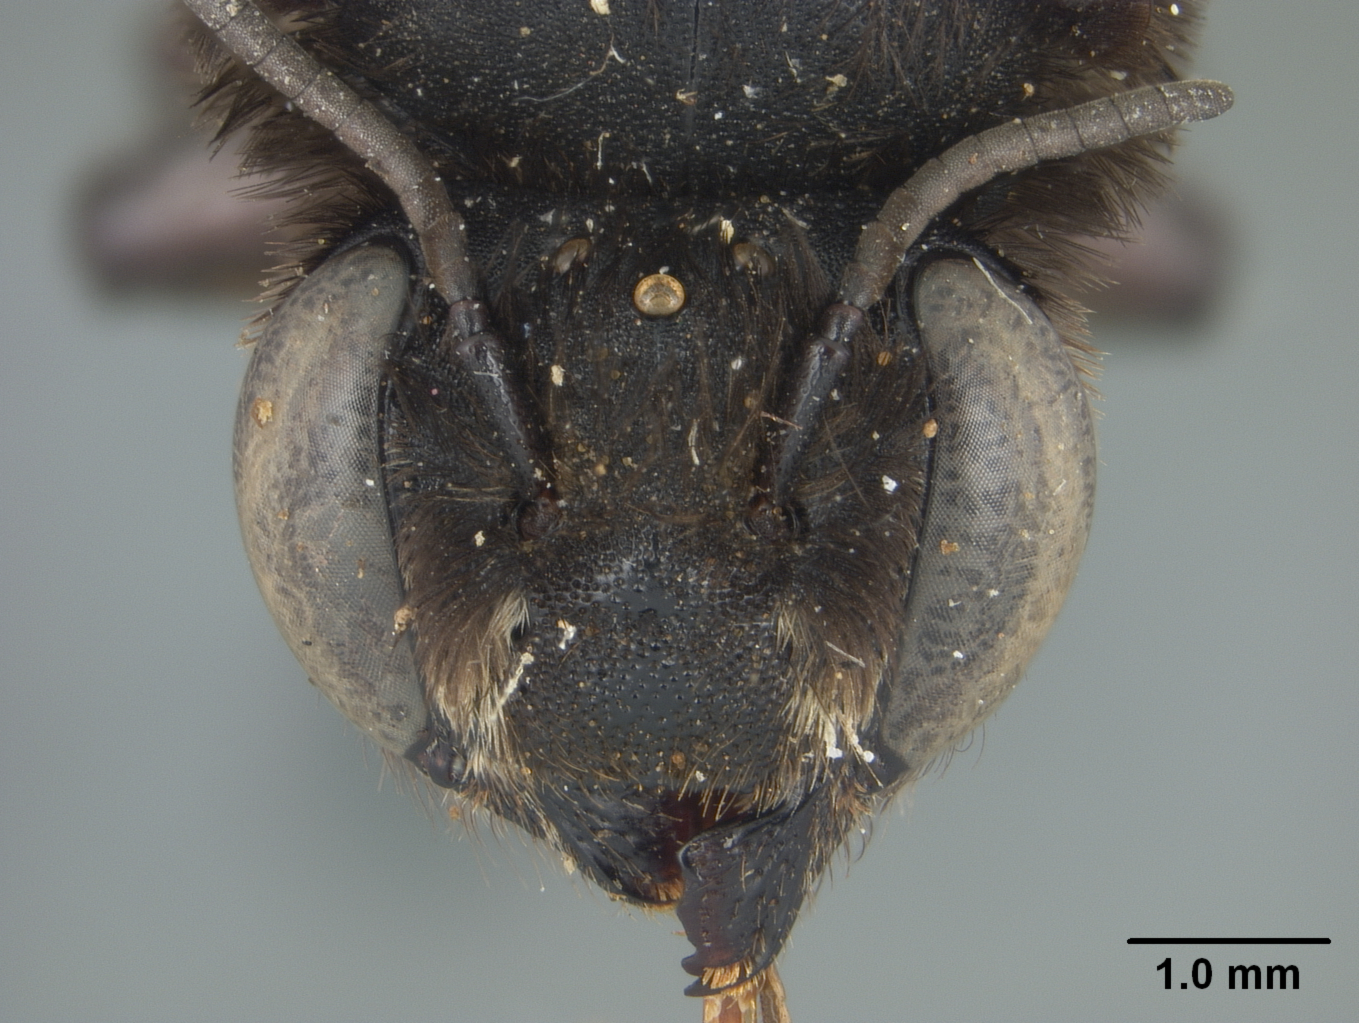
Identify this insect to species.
Megachile eulaliae
